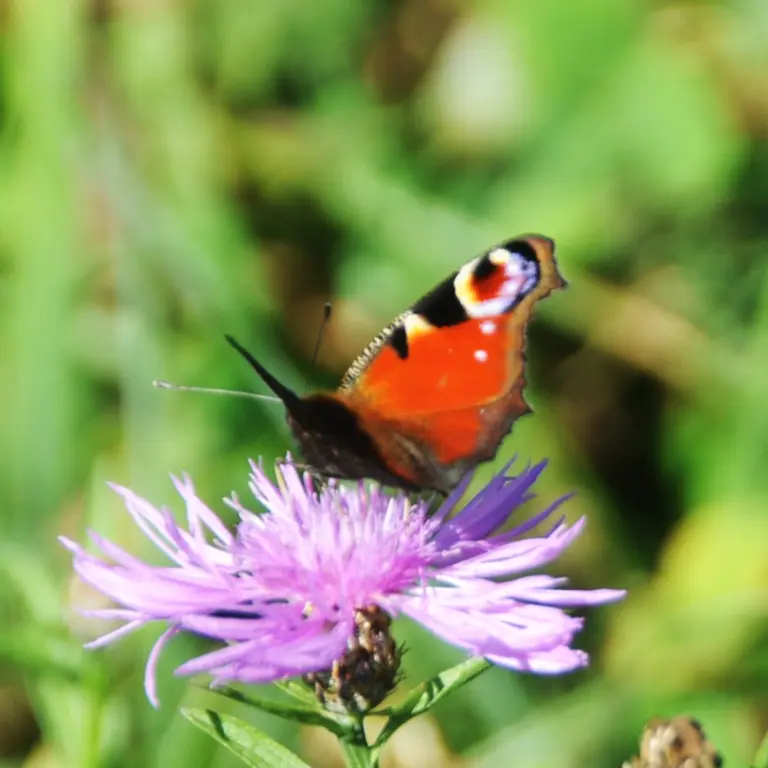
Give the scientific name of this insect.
Aglais io
